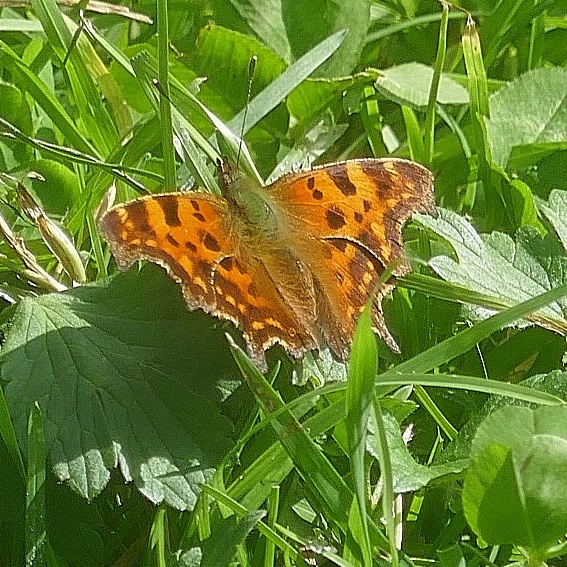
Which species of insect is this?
Polygonia c-album
